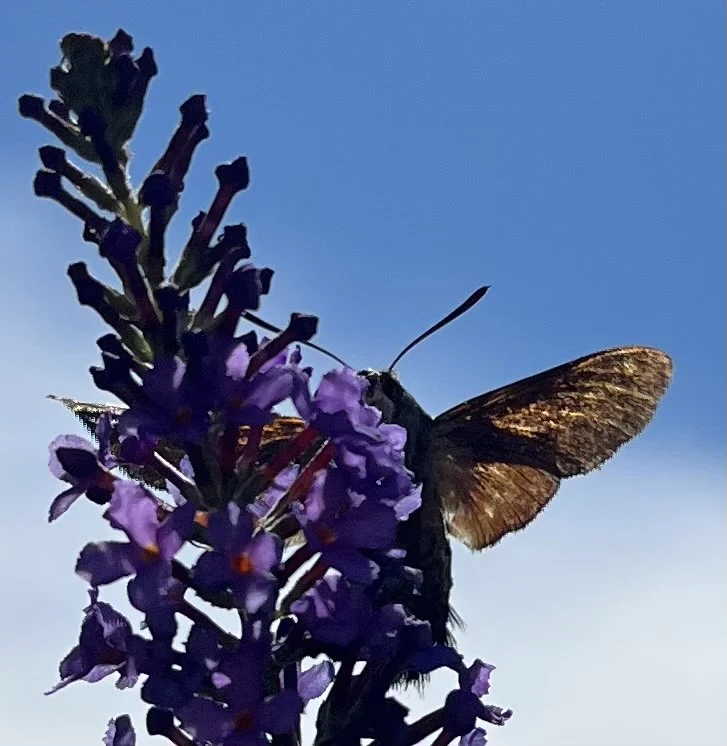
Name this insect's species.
Macroglossum stellatarum
